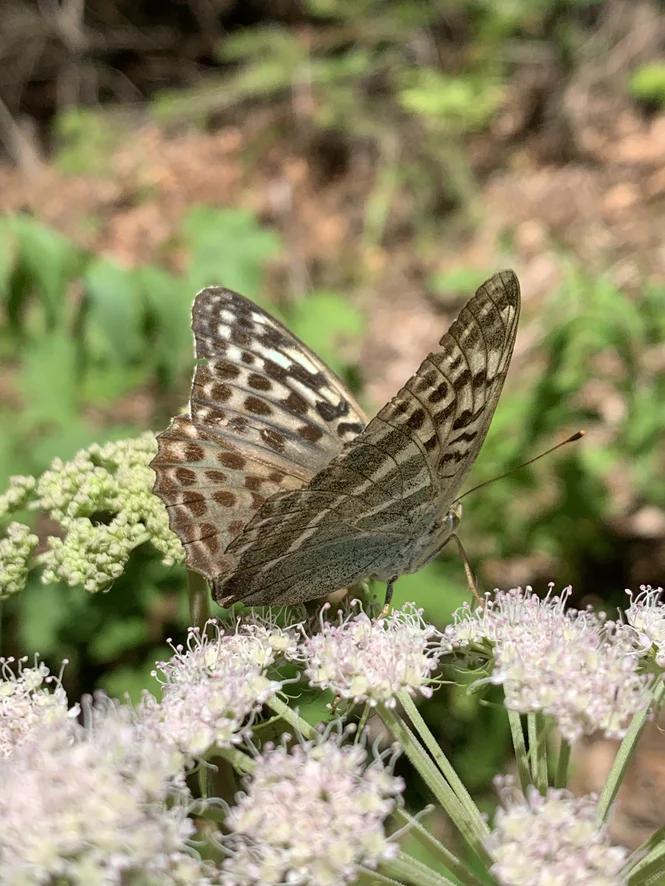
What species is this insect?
Argynnis paphia
